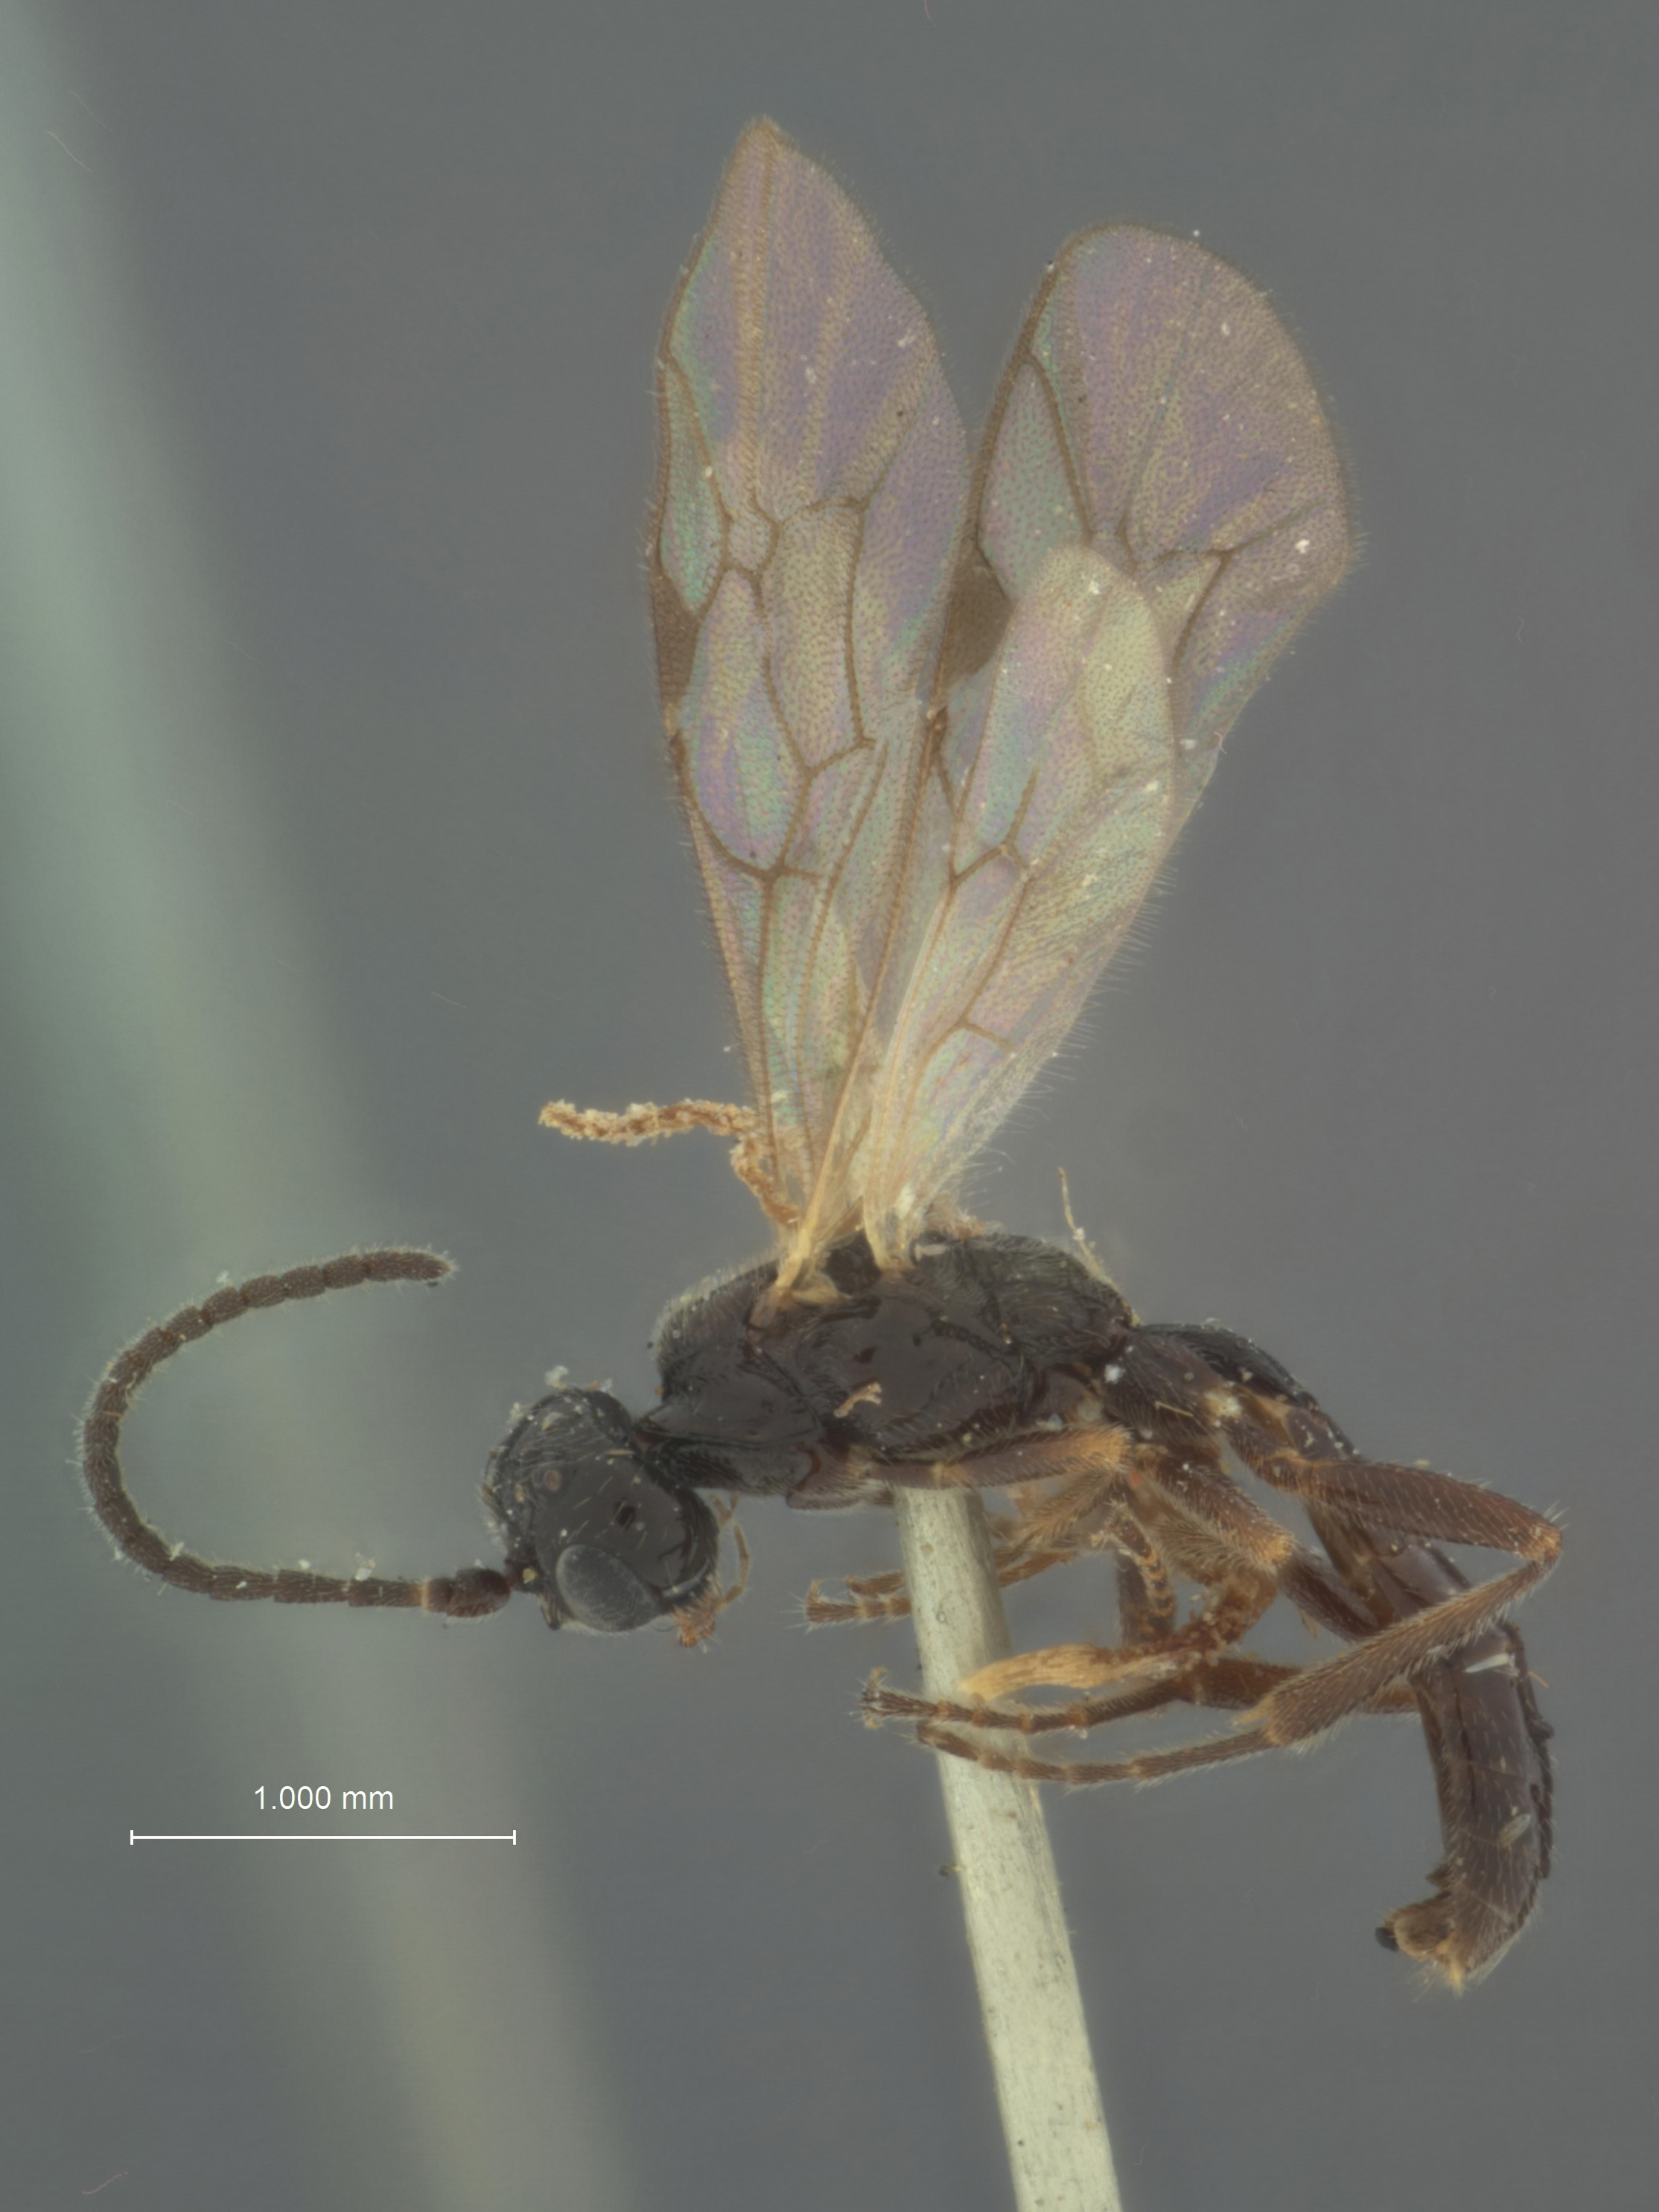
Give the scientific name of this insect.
Bathymetis quadriceps
